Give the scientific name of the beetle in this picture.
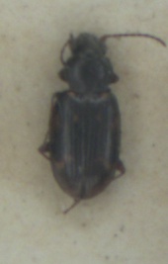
Bembidion varium
